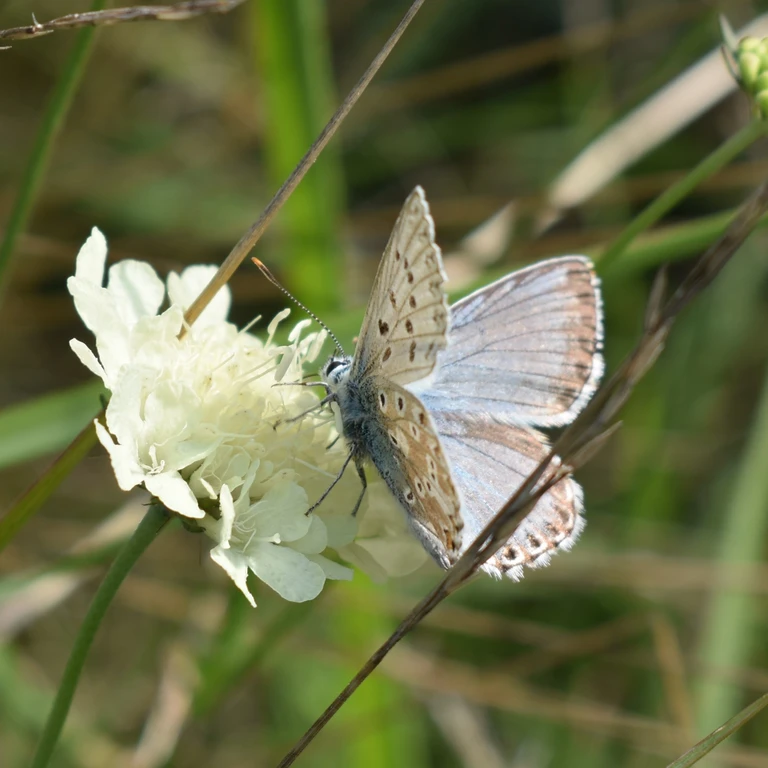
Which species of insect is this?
Lysandra coridon
